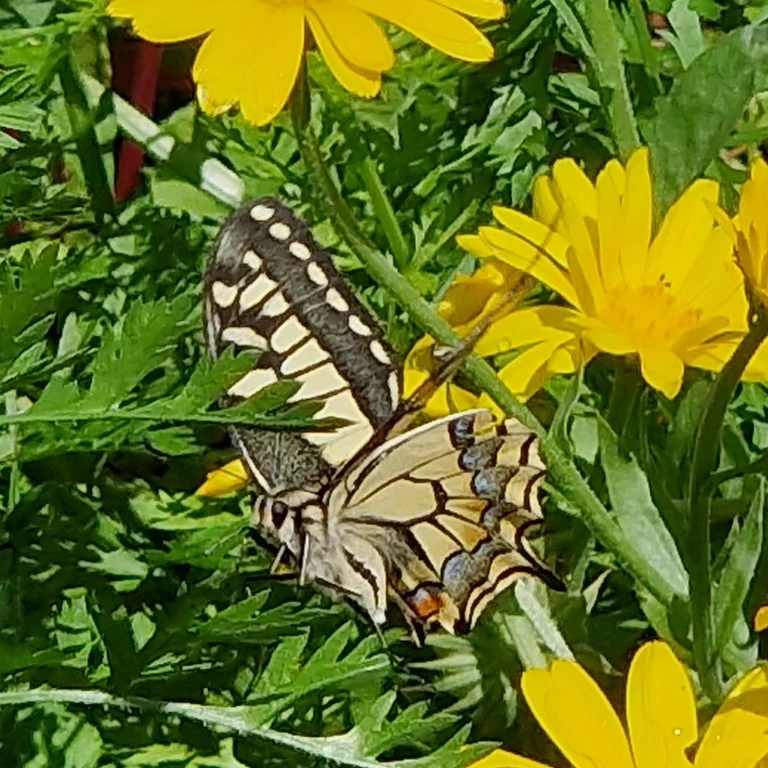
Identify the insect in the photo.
Papilio machaon
